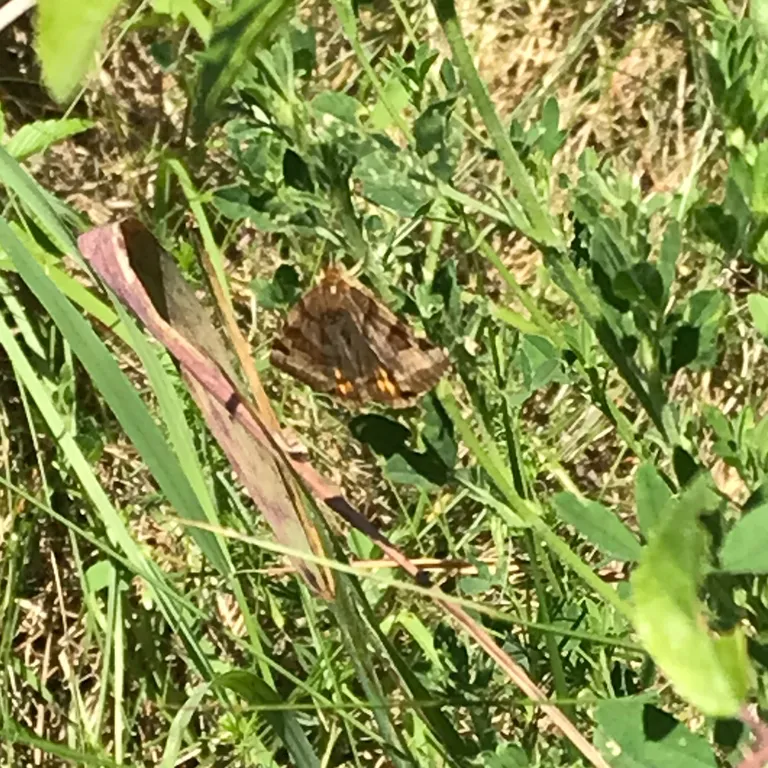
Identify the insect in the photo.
Euclidia glyphica
